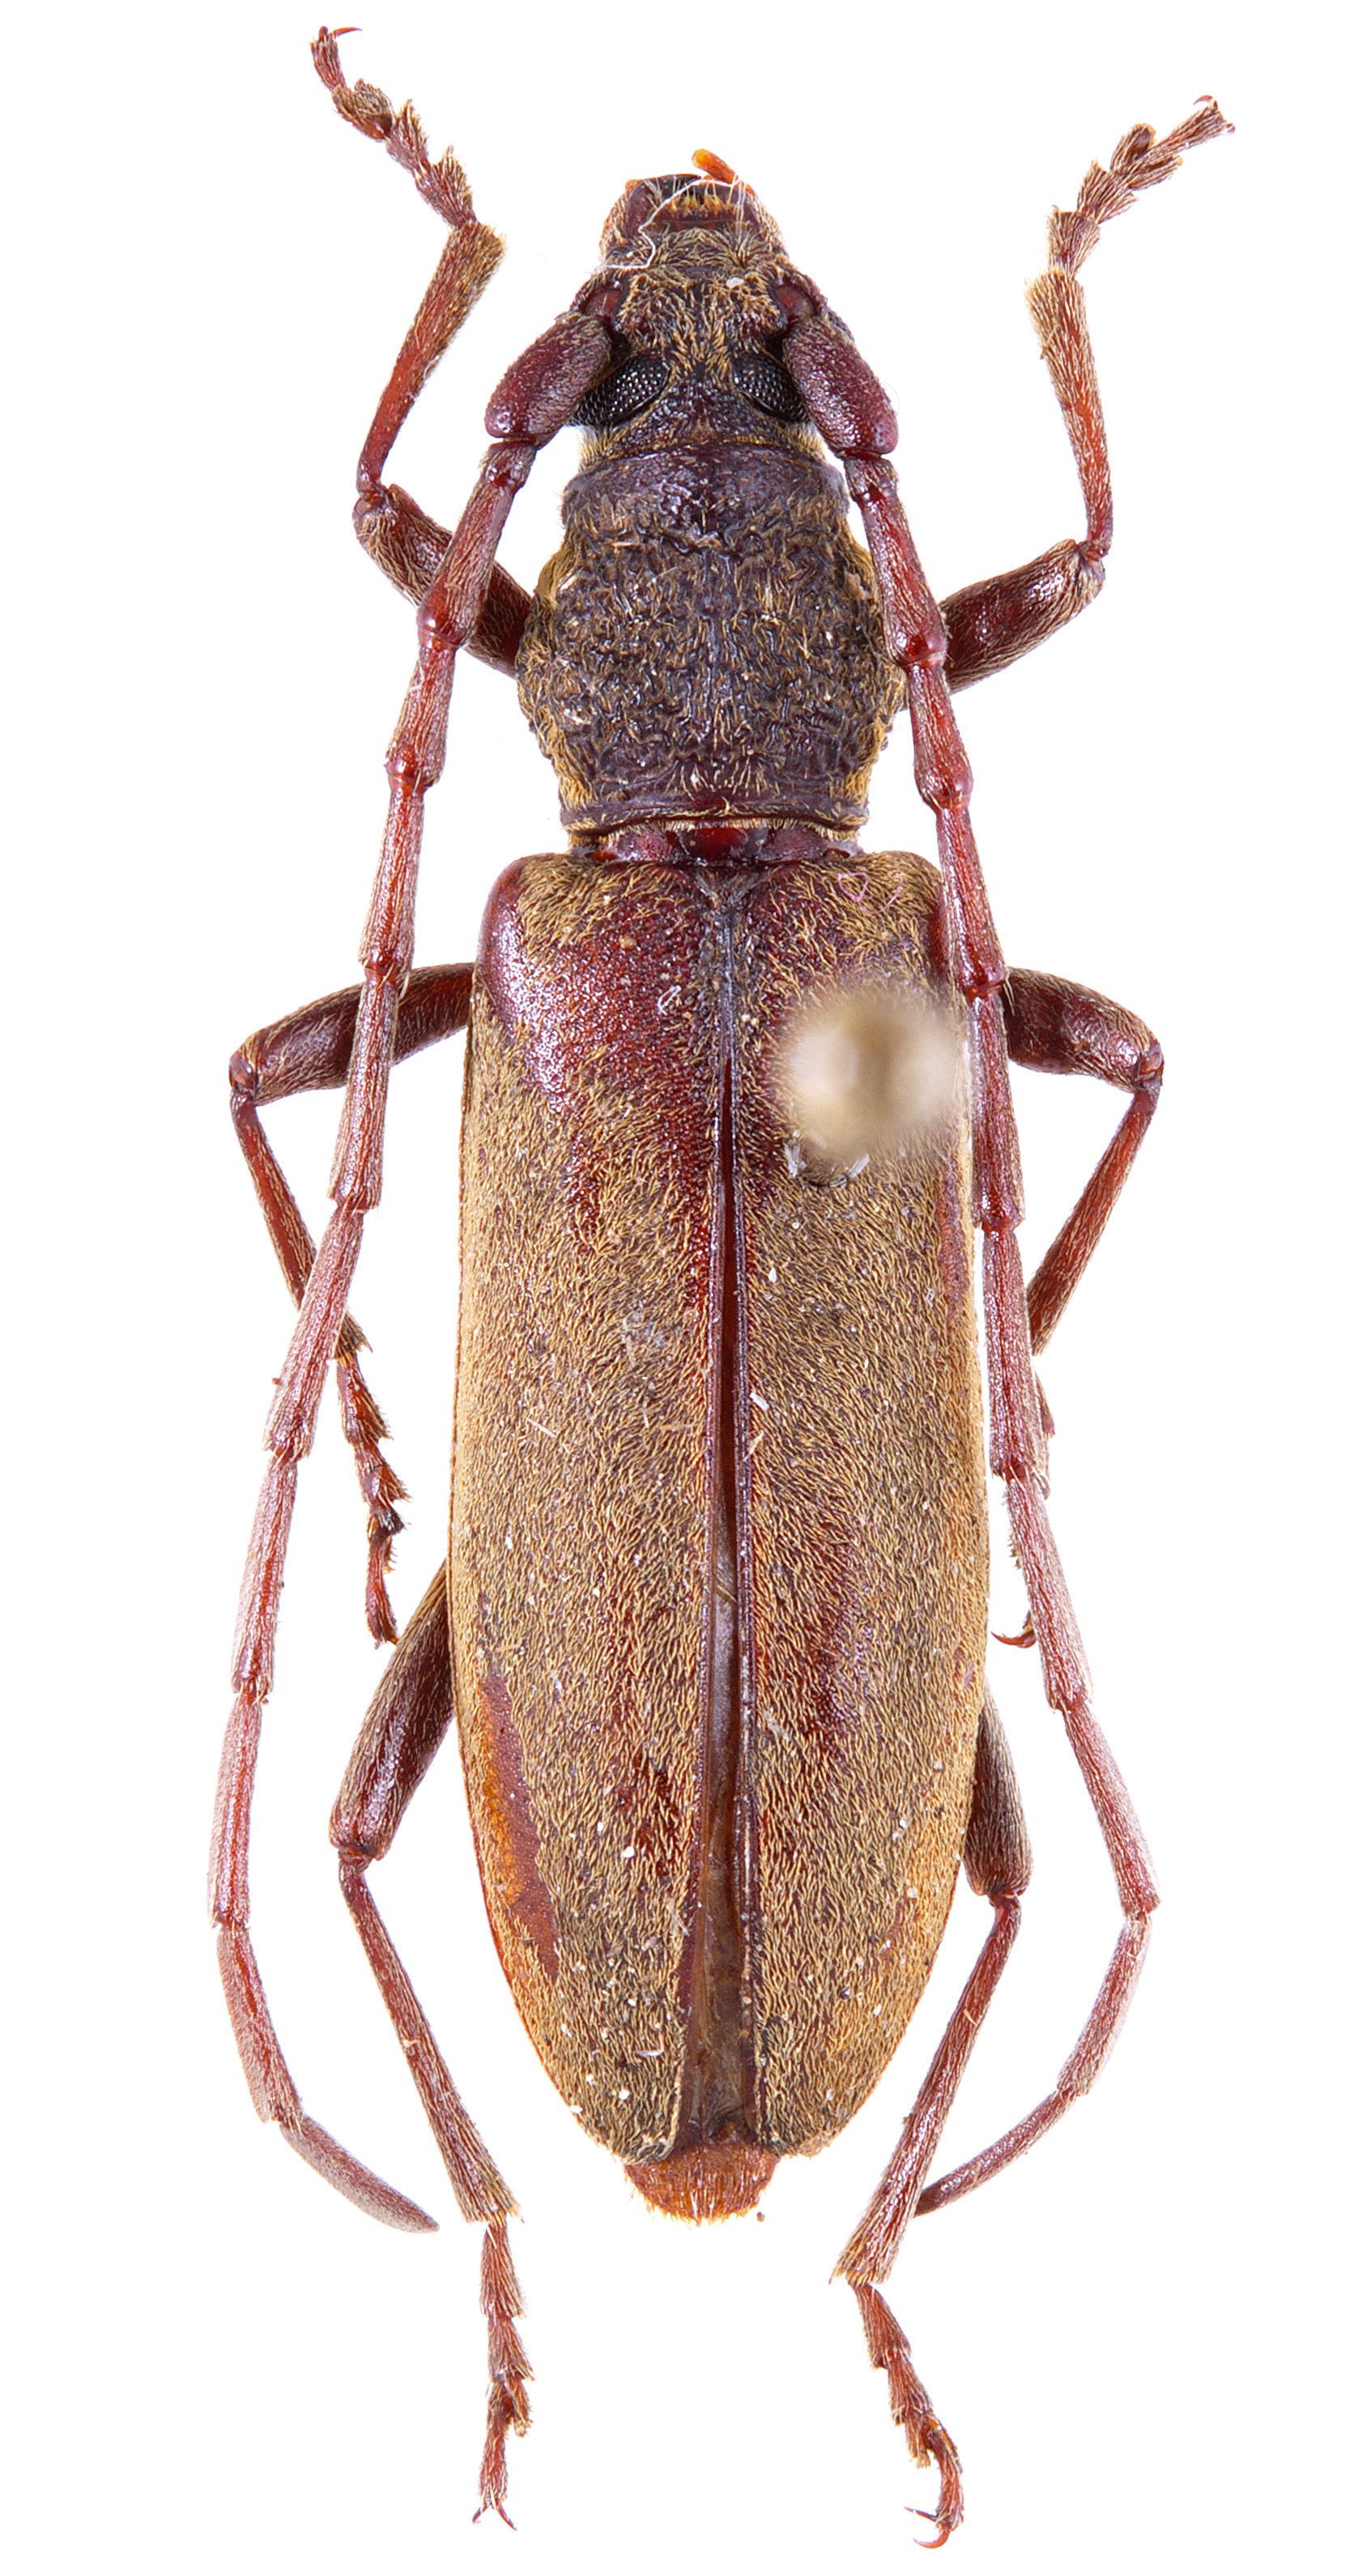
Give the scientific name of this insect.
Margites fulvidus
